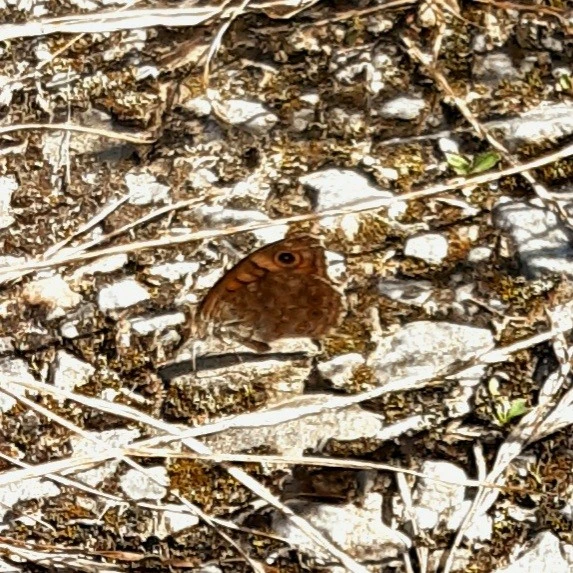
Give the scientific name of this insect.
Lasiommata megera (also Pararge megera)
